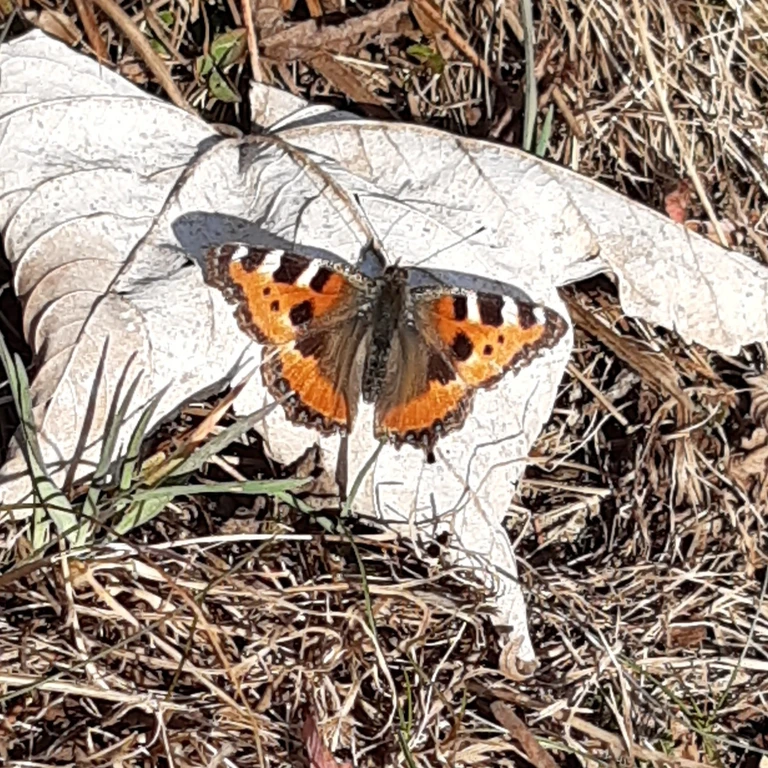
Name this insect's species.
Aglais urticae
